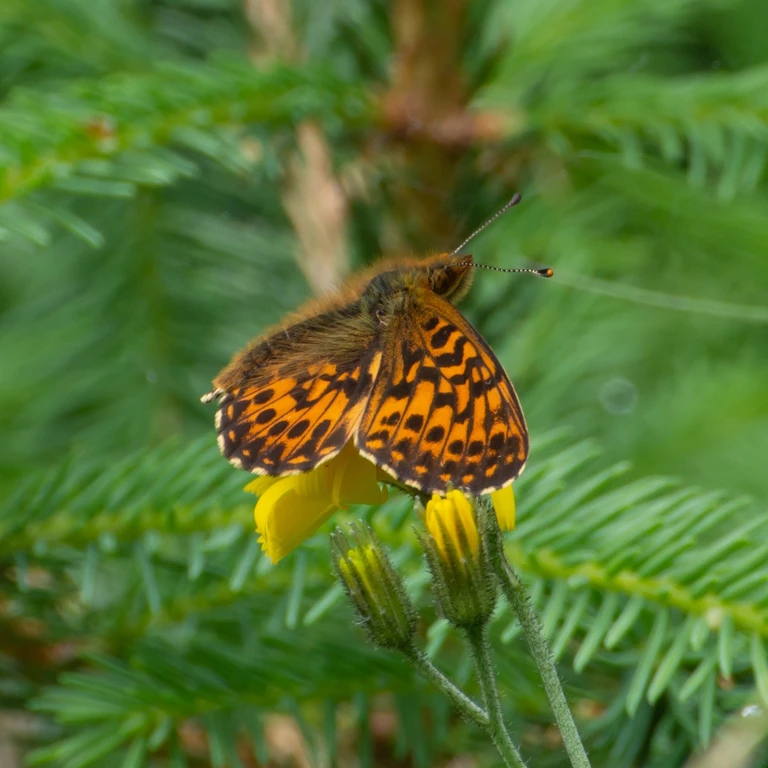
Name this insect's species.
Boloria titania
